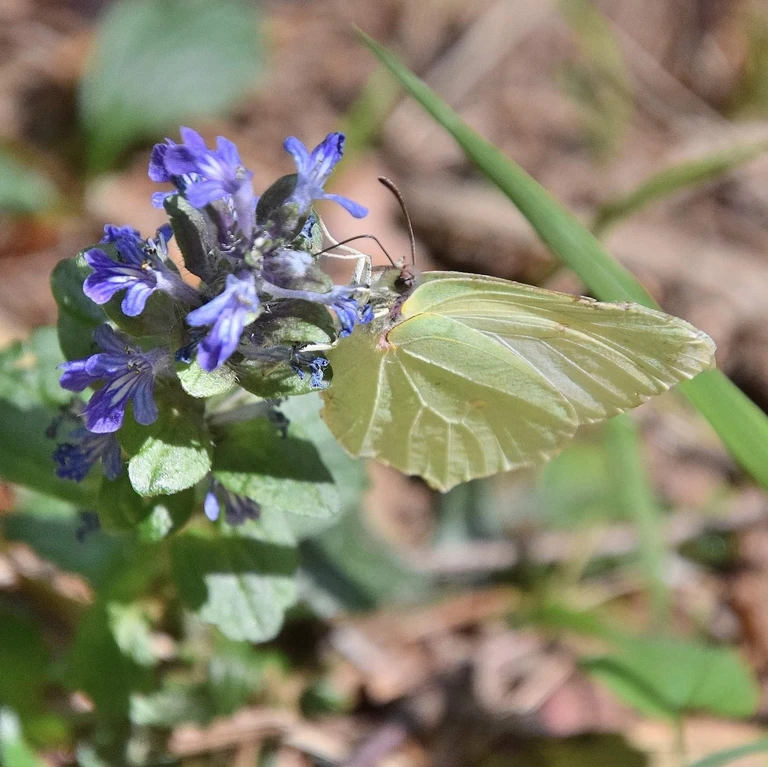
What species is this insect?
Gonepteryx rhamni
